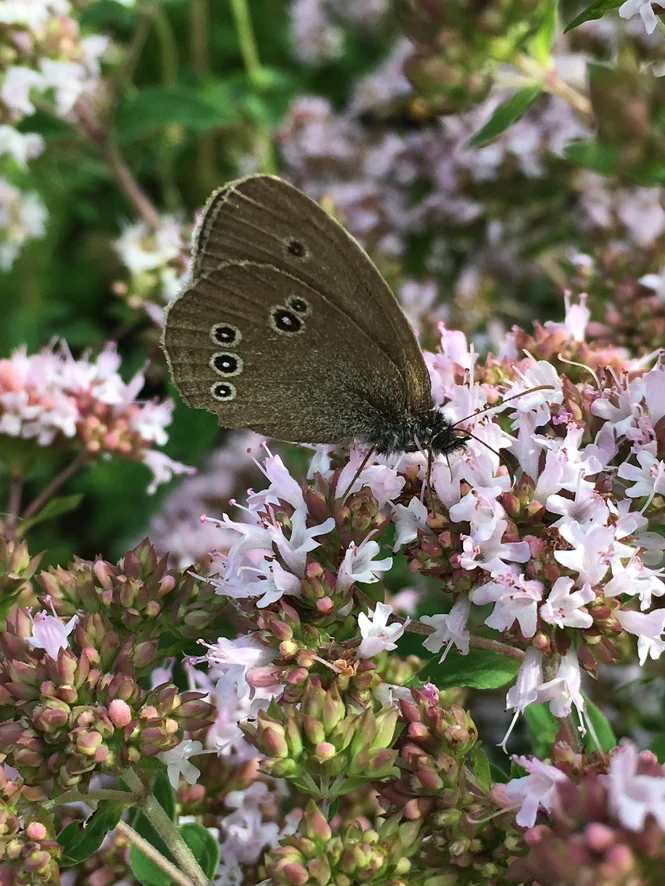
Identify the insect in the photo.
Aphantopus hyperantus
